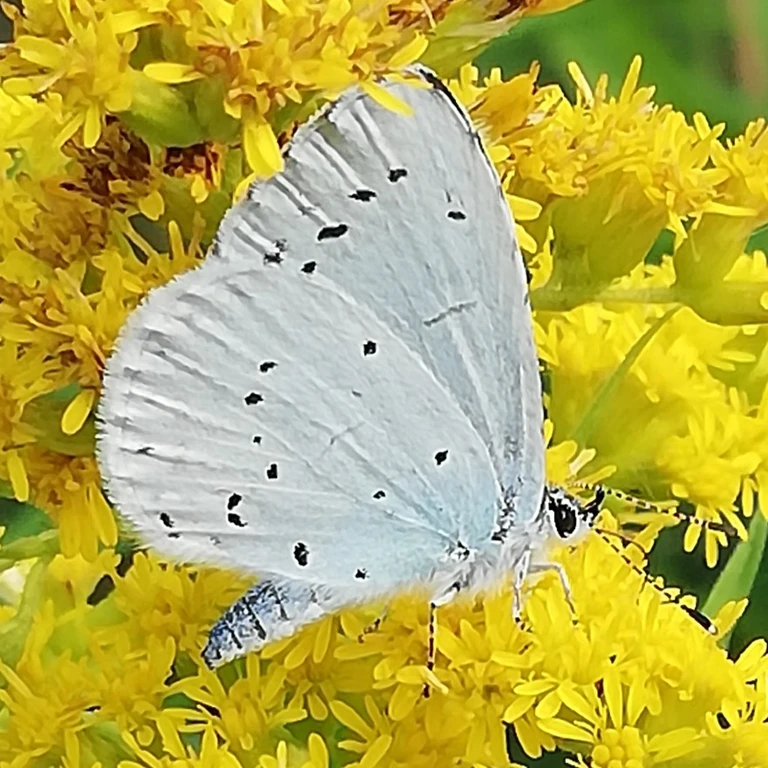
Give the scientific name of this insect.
Celastrina argiolus
